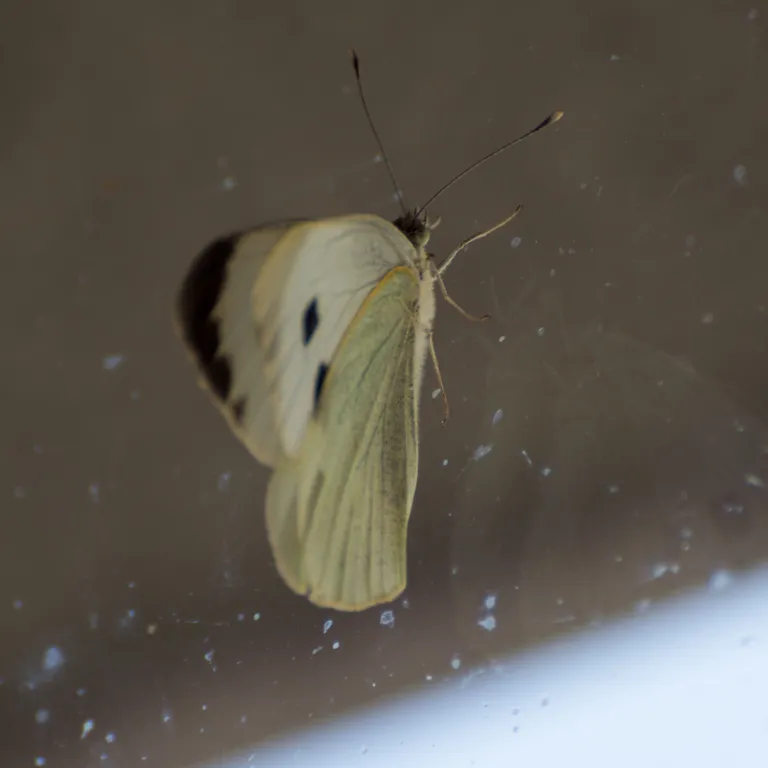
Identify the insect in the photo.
Pieris brassicae
